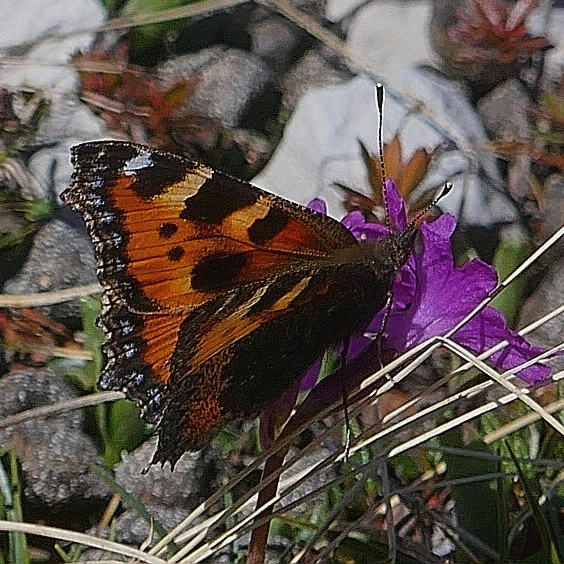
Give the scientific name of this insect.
Aglais urticae
